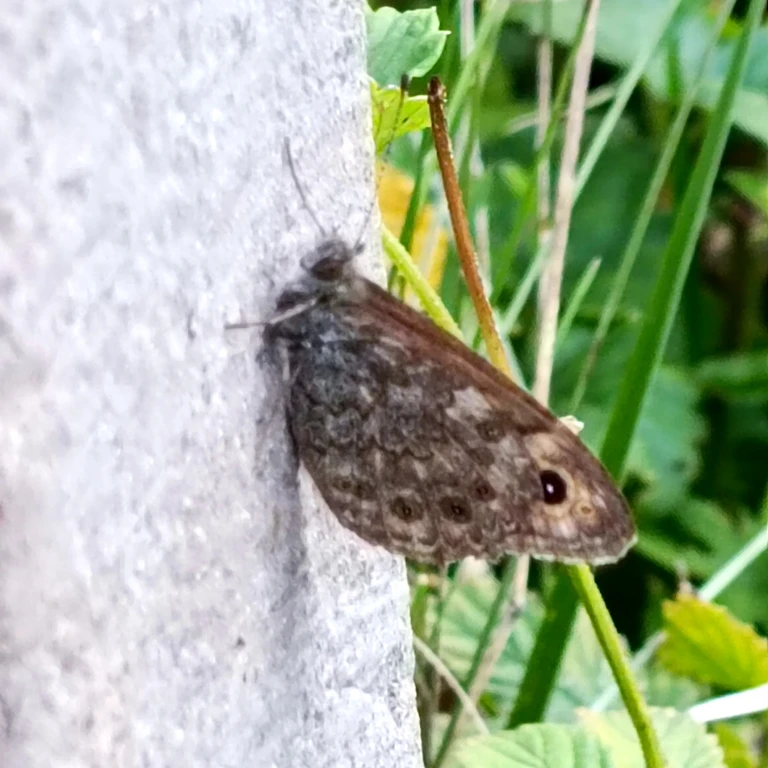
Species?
Lasiommata megera (also Pararge megera)
